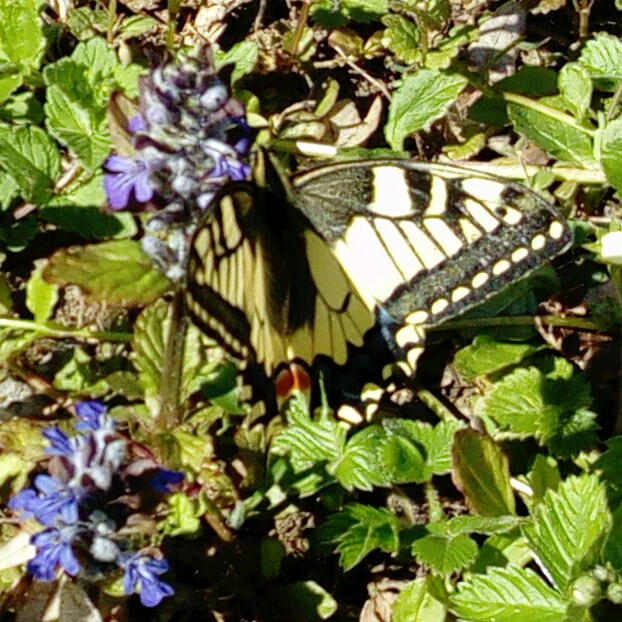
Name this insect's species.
Papilio machaon
